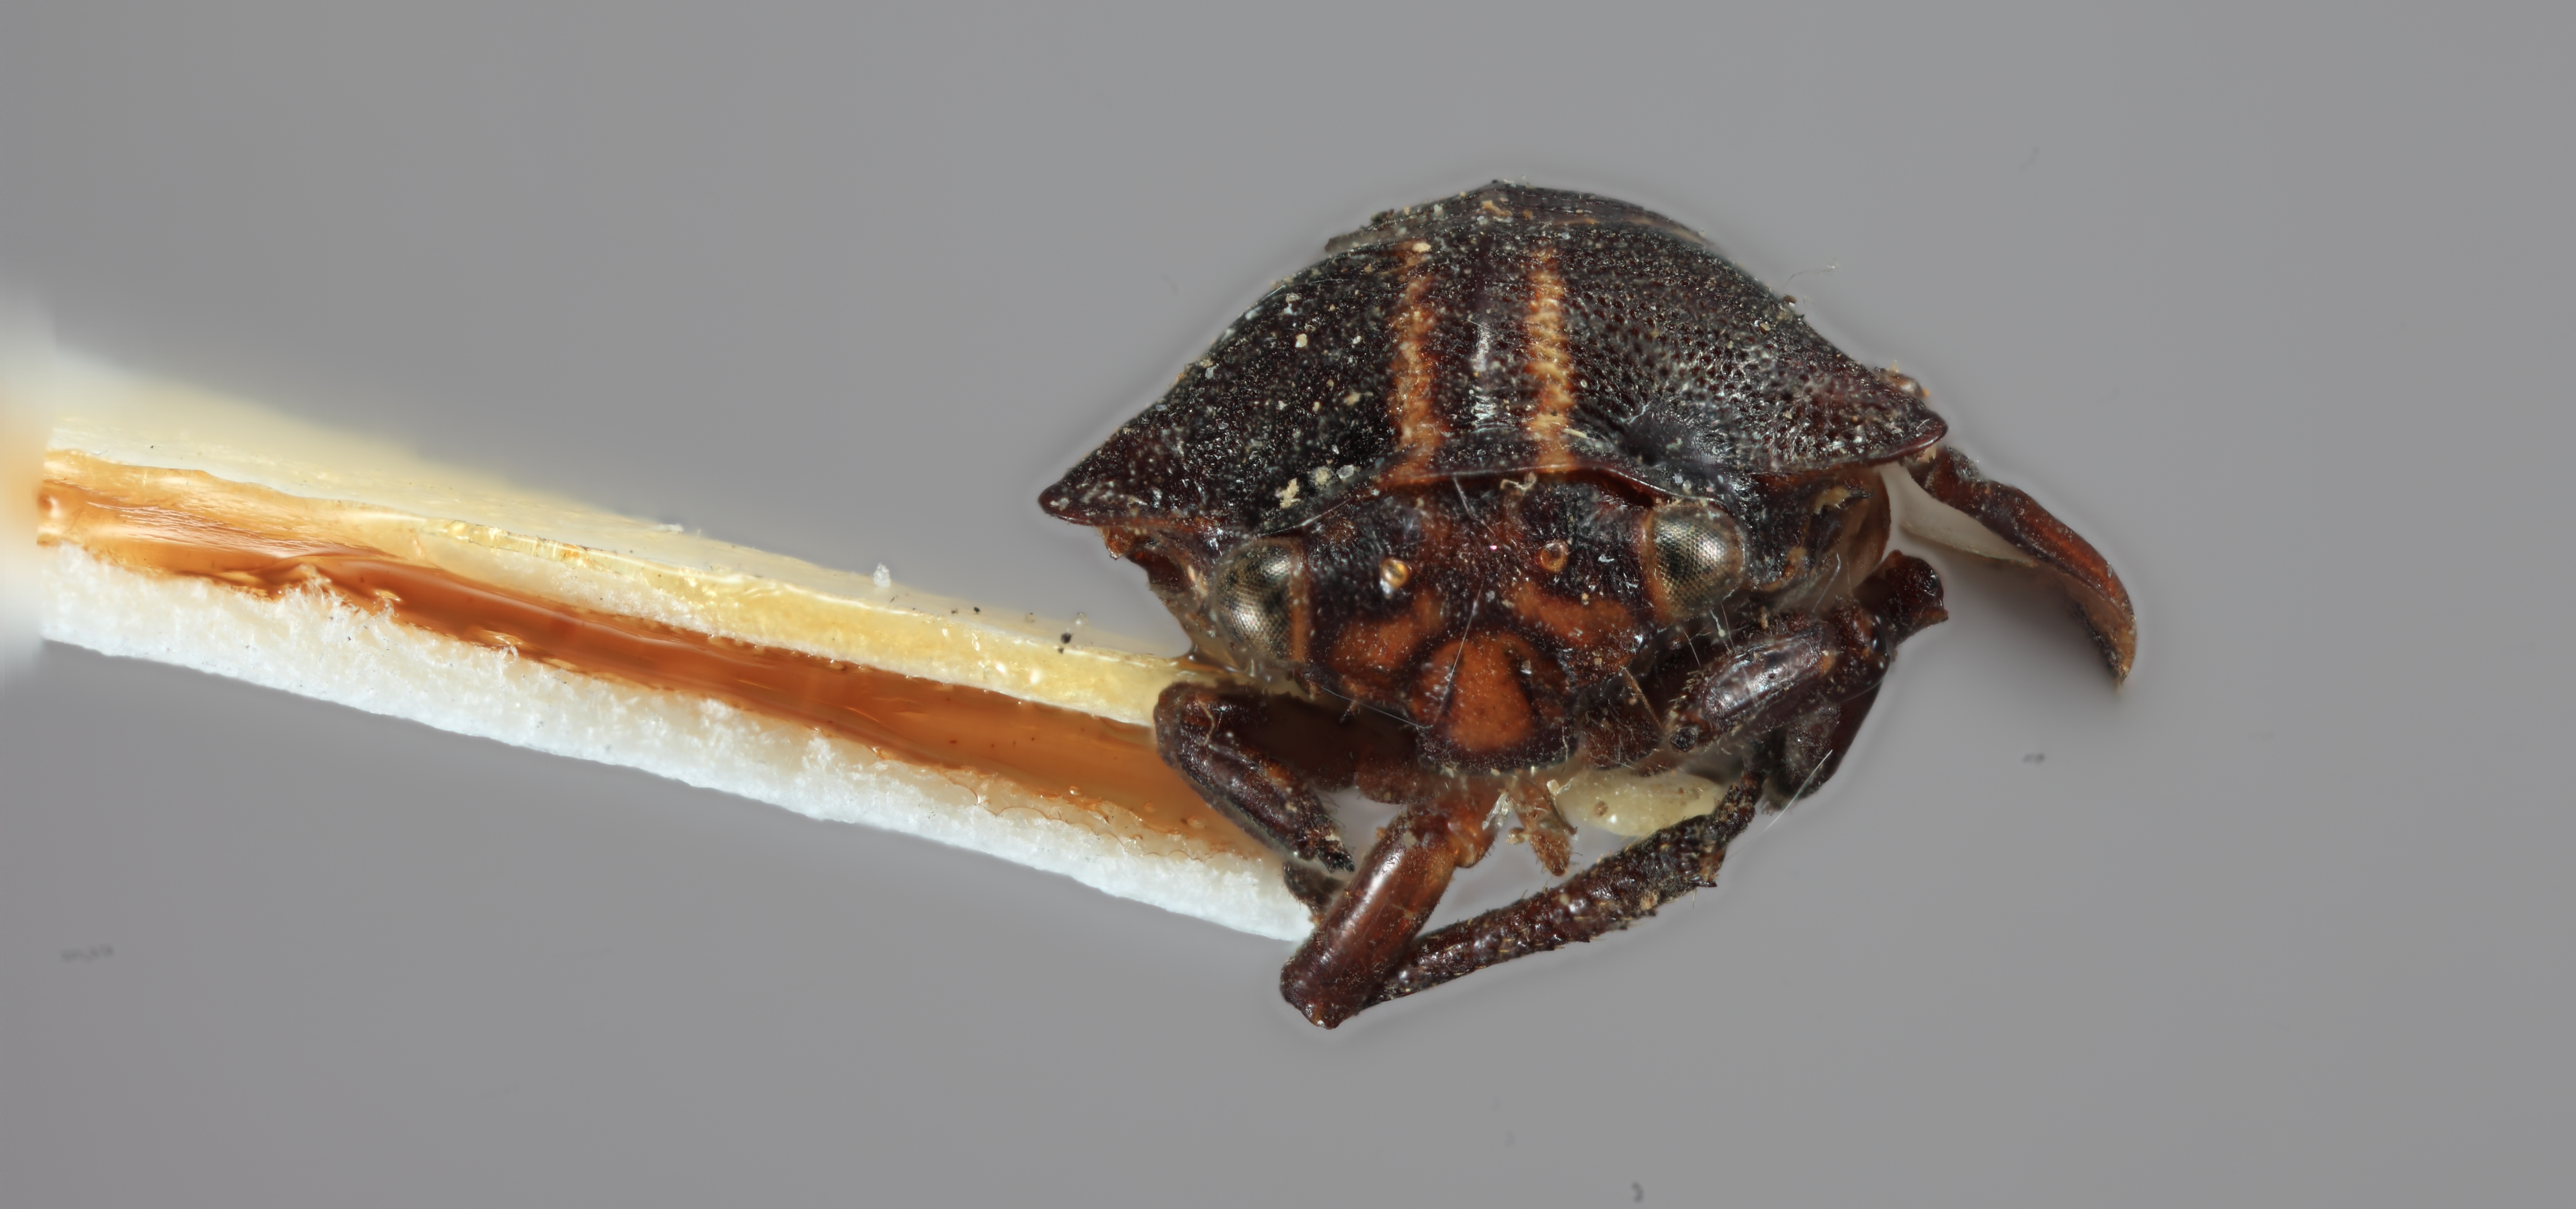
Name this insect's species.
Ceratopola sodalis
